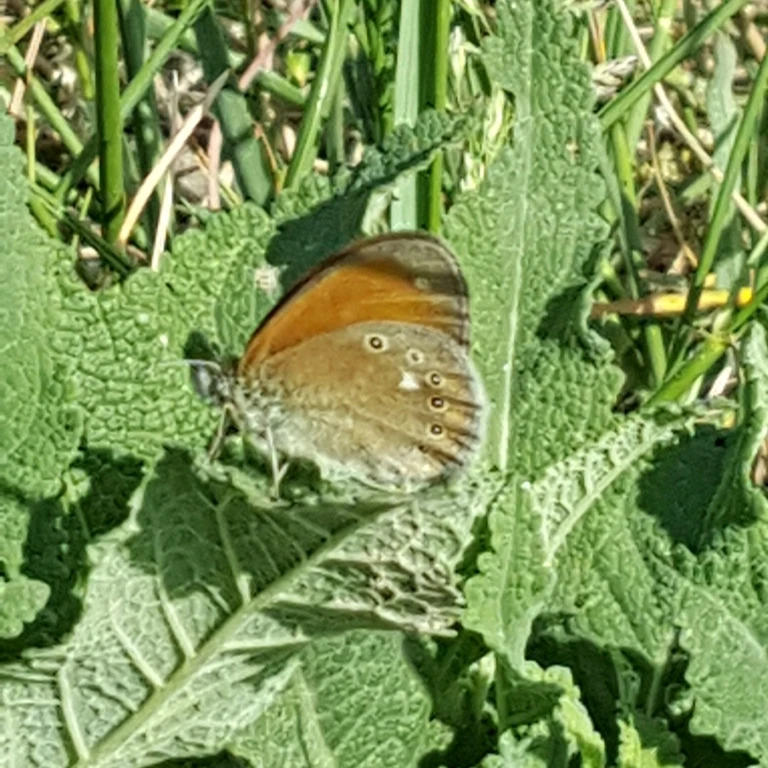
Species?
Coenonympha glycerion (also Coenonympha iphis)
